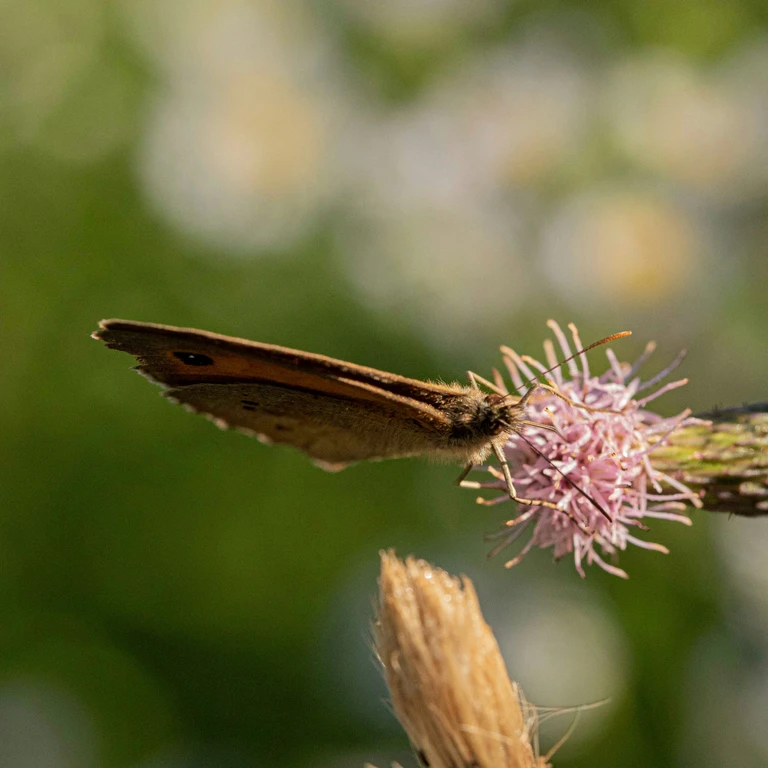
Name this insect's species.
Maniola jurtina
